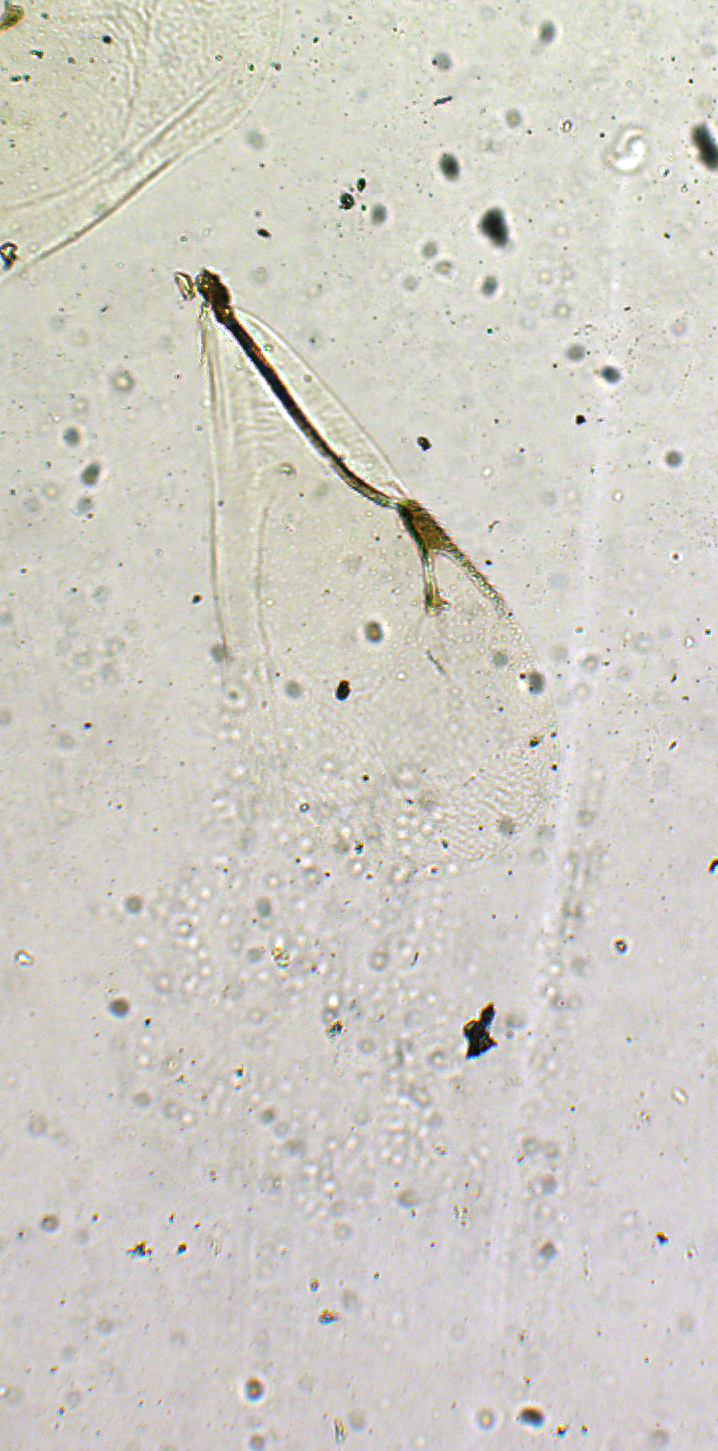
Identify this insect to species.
Pachyneuron deccanensis
